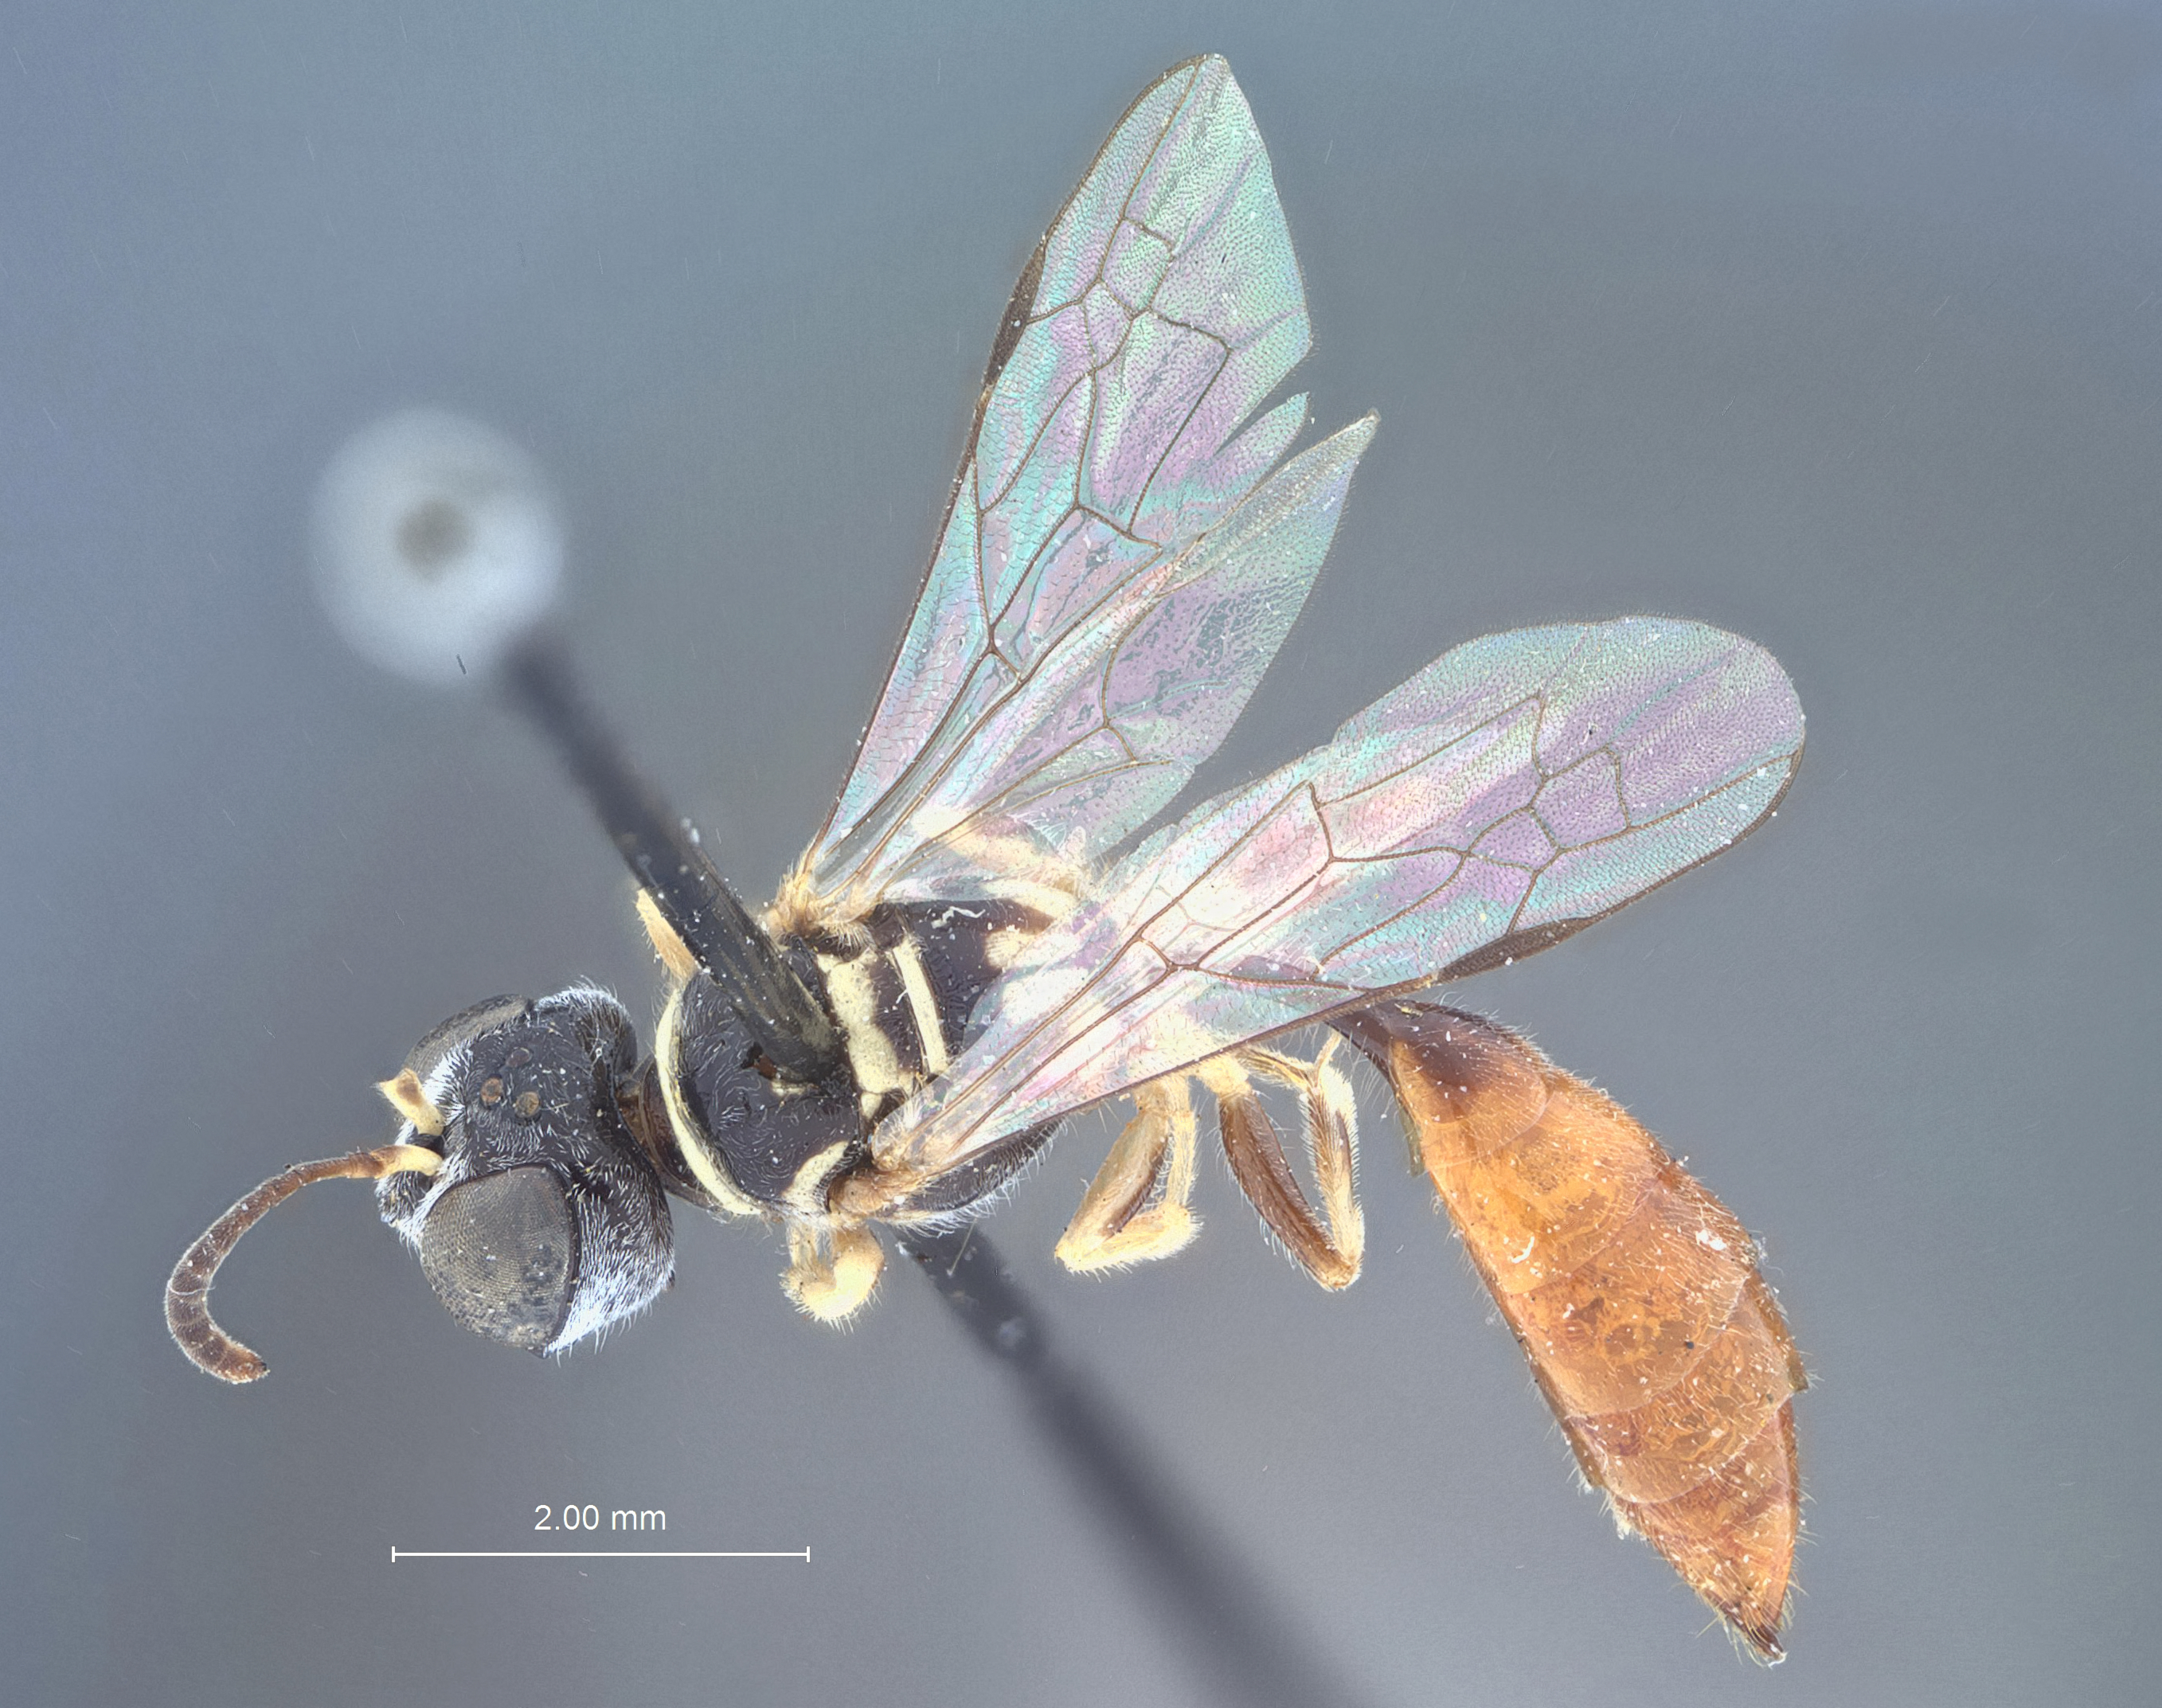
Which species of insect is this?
Psenulus dentatus
